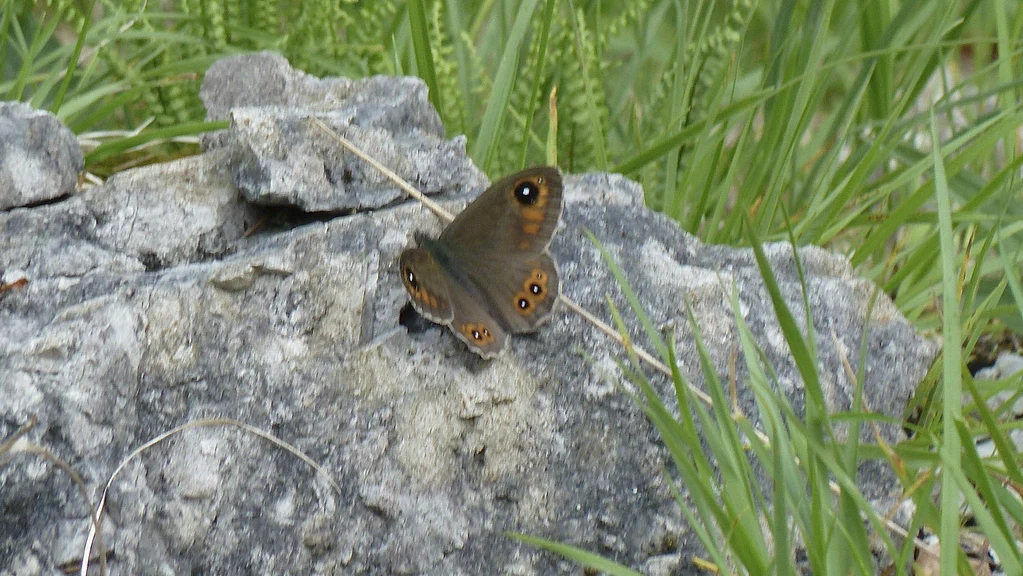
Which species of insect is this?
Lasiommata maera (also Pararge maera)
